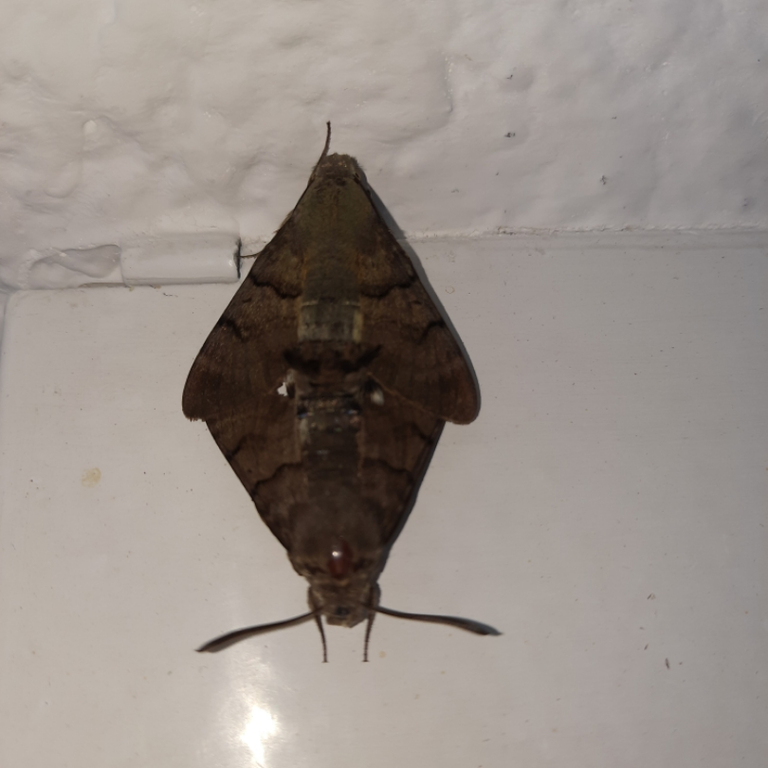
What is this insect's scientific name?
Macroglossum stellatarum
